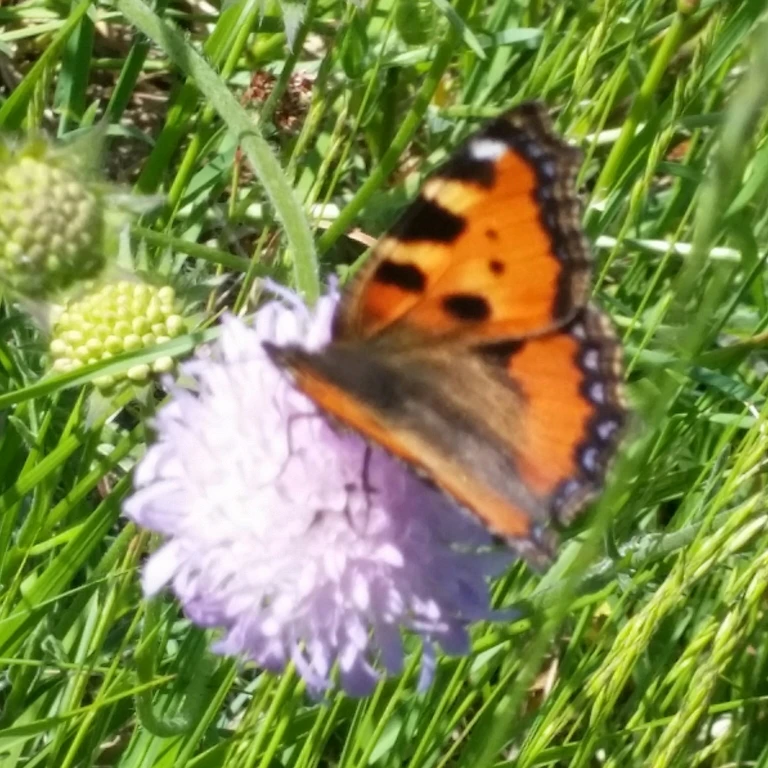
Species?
Aglais urticae
